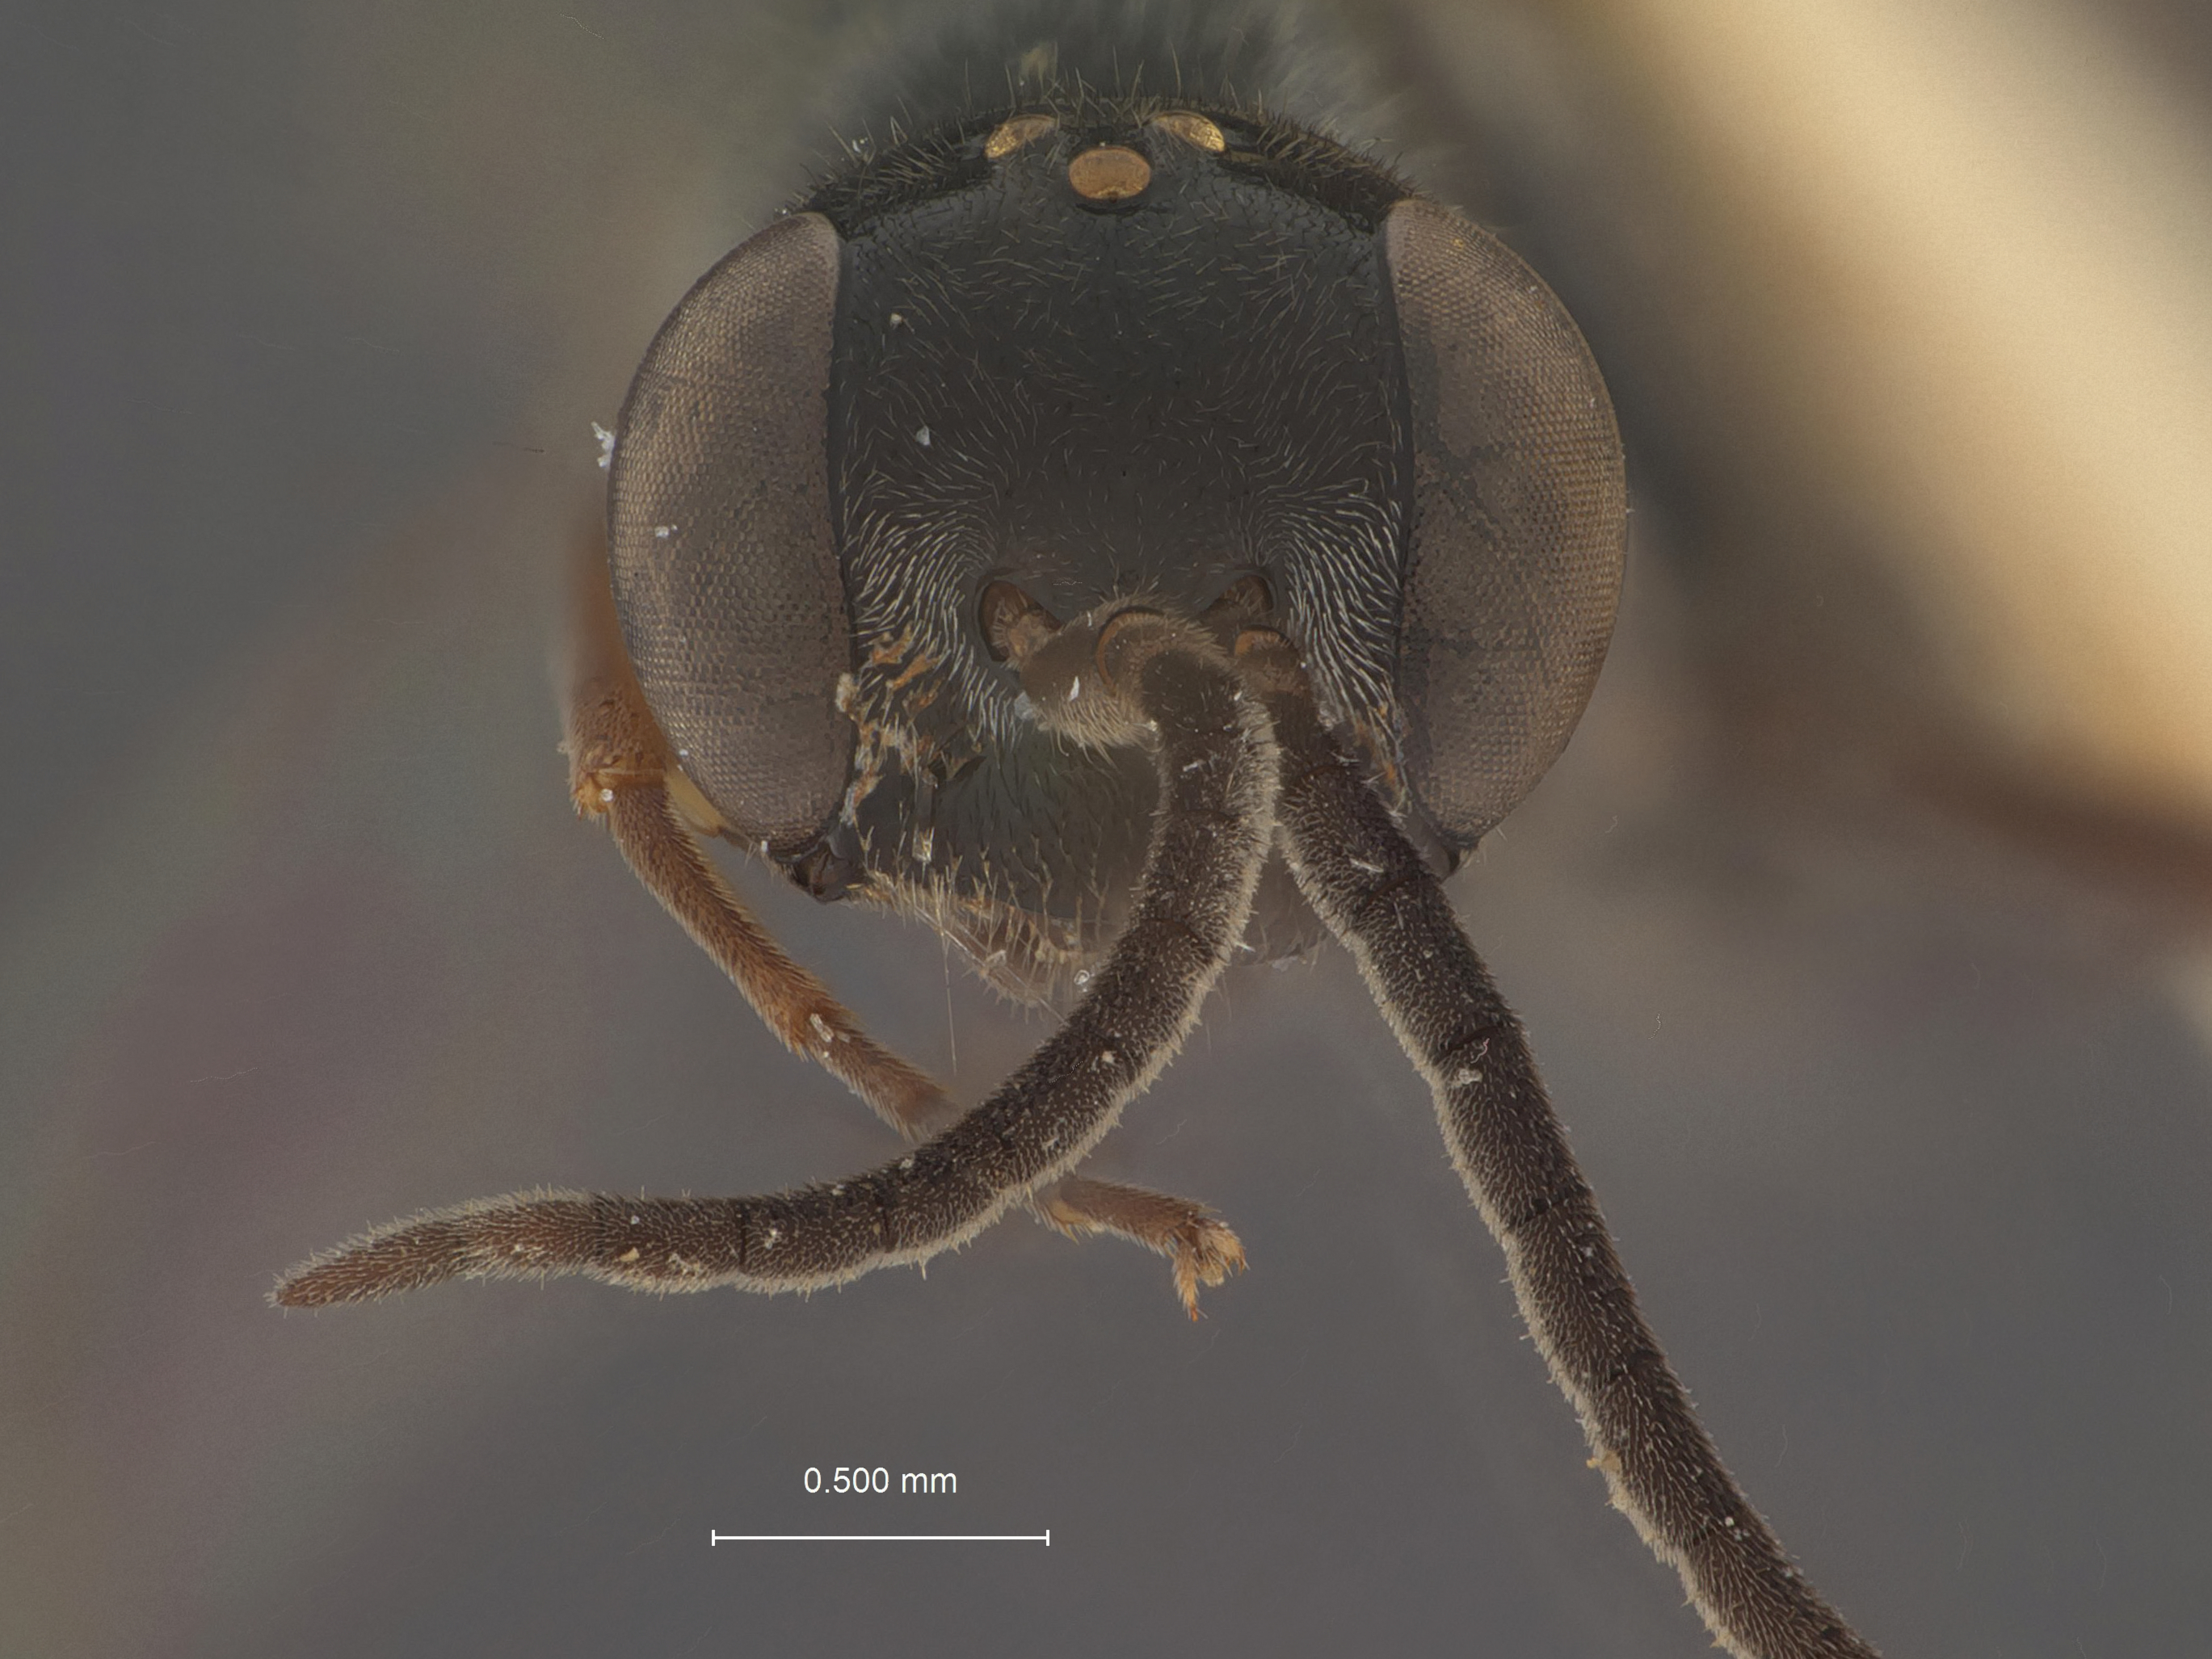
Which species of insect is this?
Taiwagenia taiwana
